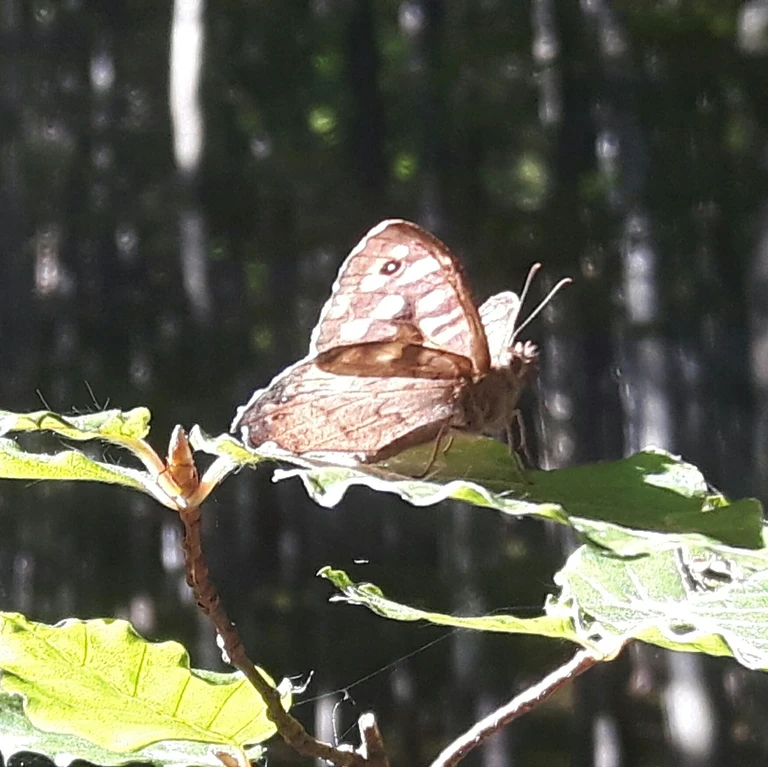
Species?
Pararge aegeria
